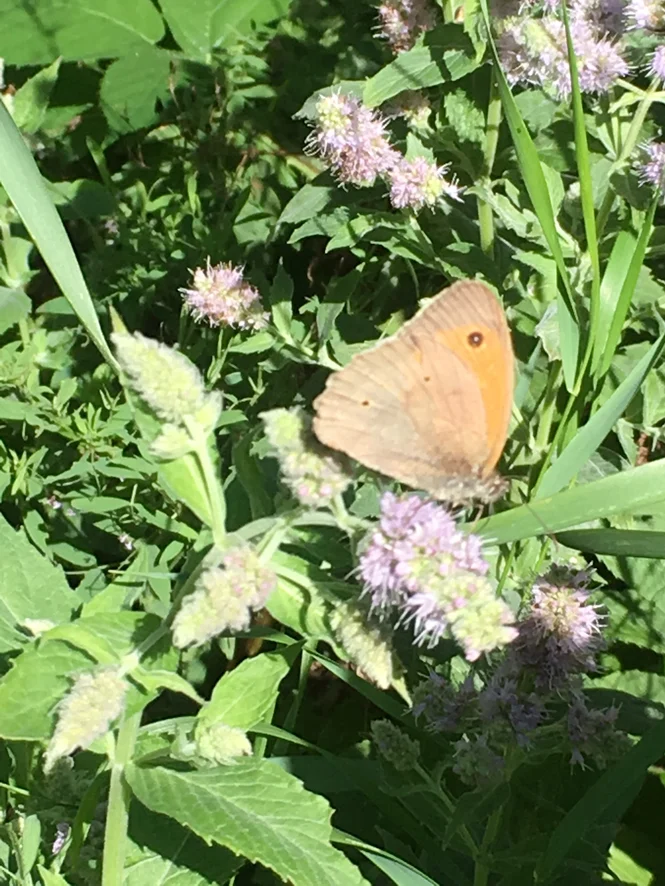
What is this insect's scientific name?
Maniola jurtina
